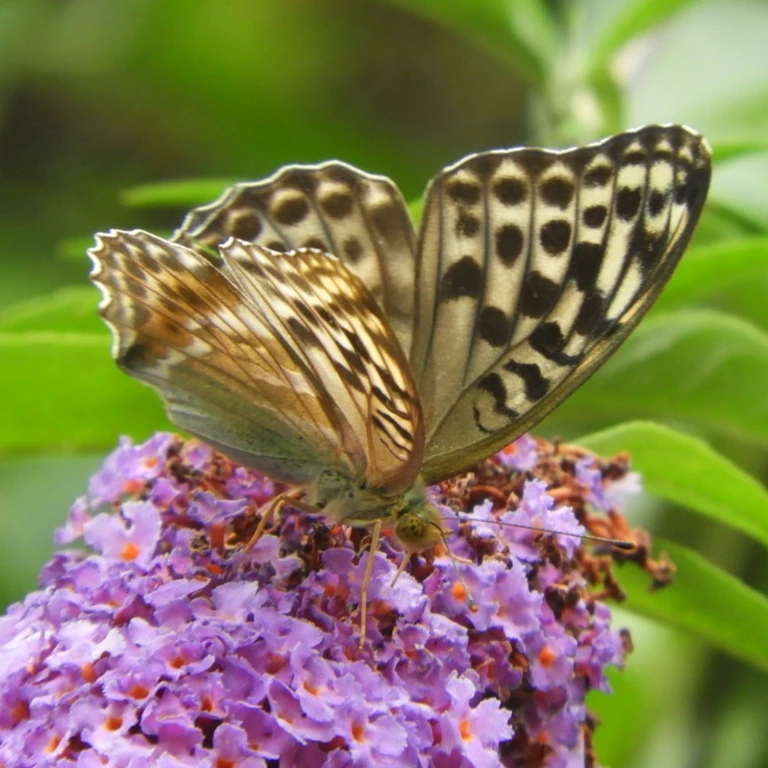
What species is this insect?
Argynnis paphia
